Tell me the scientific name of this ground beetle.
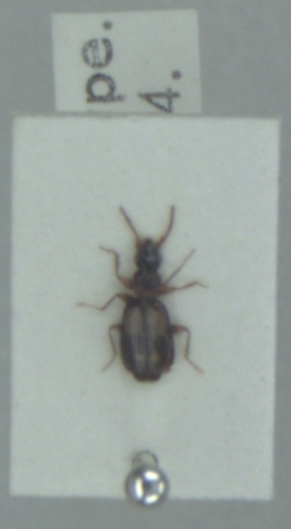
Calodromius spilotus
